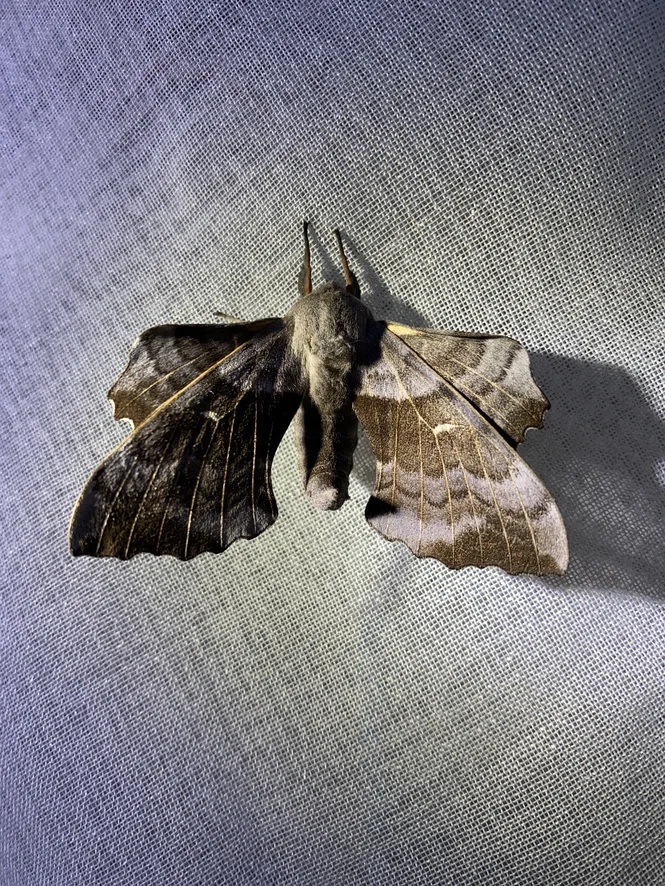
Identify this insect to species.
Laothoe populi
